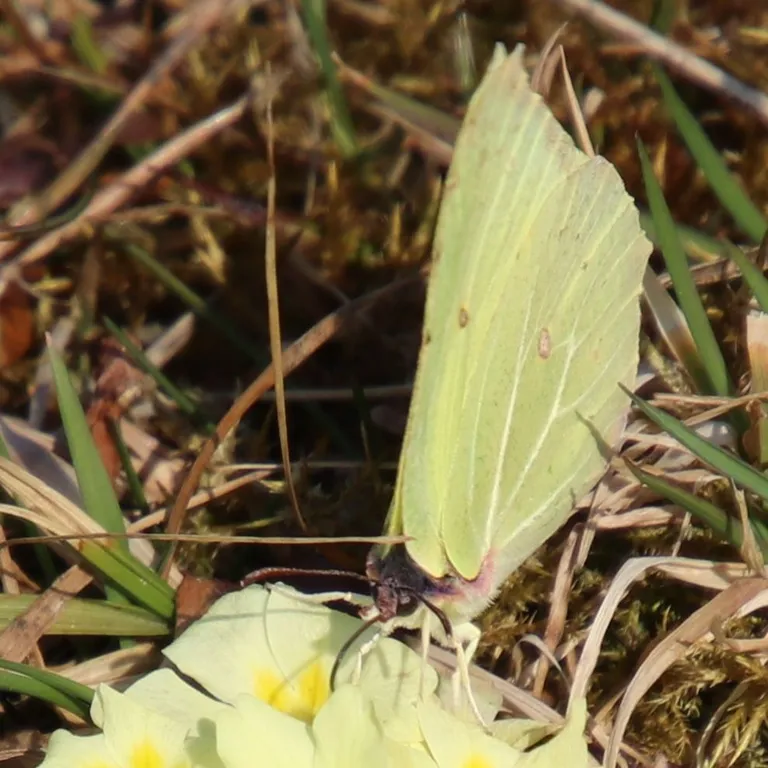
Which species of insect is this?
Gonepteryx rhamni
